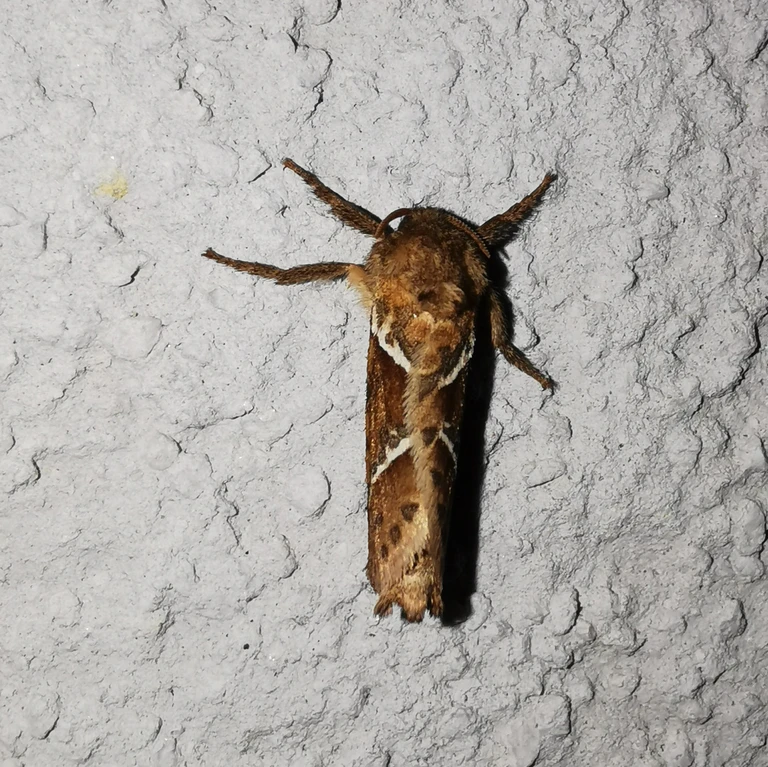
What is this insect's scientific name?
Triodia sylvina
